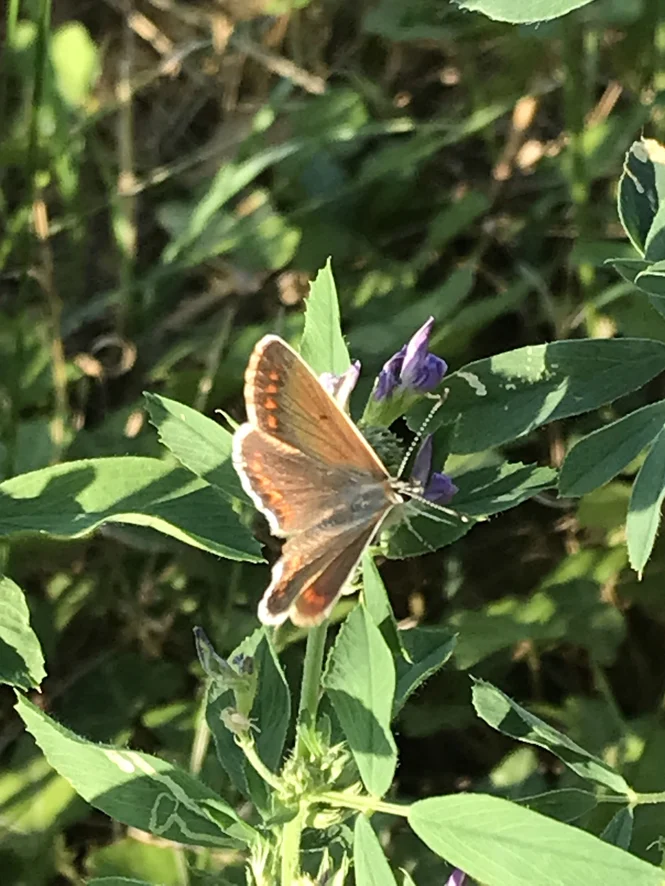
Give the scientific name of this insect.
Aricia agestis/artaxerxes
